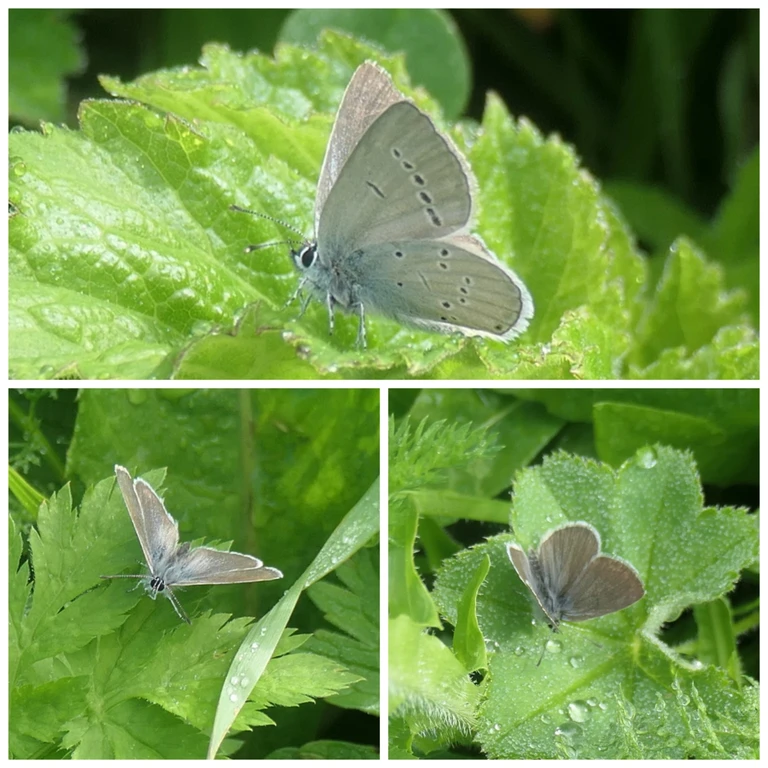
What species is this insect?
Cupido minimus
